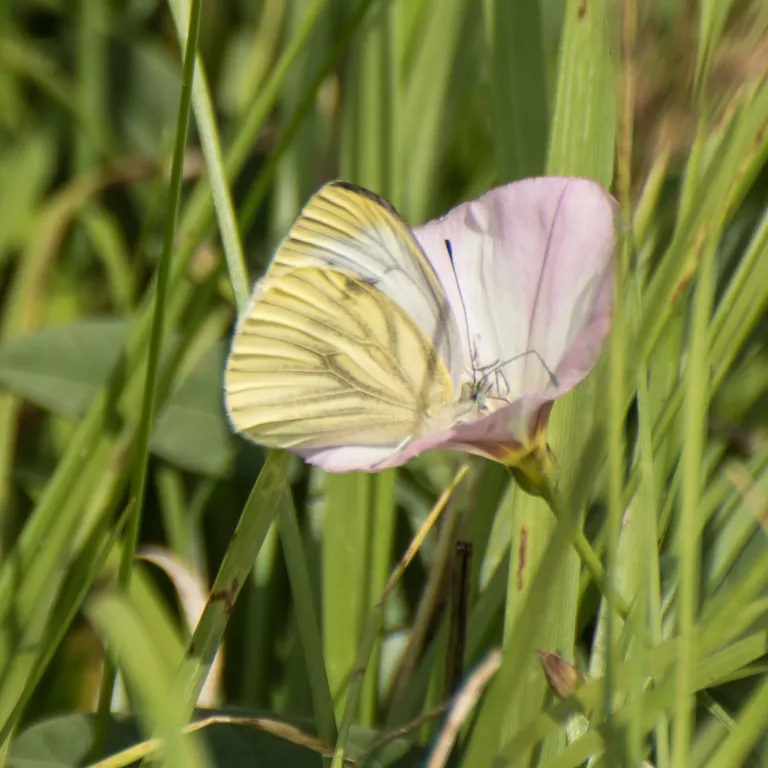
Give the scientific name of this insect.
Pieris napi
